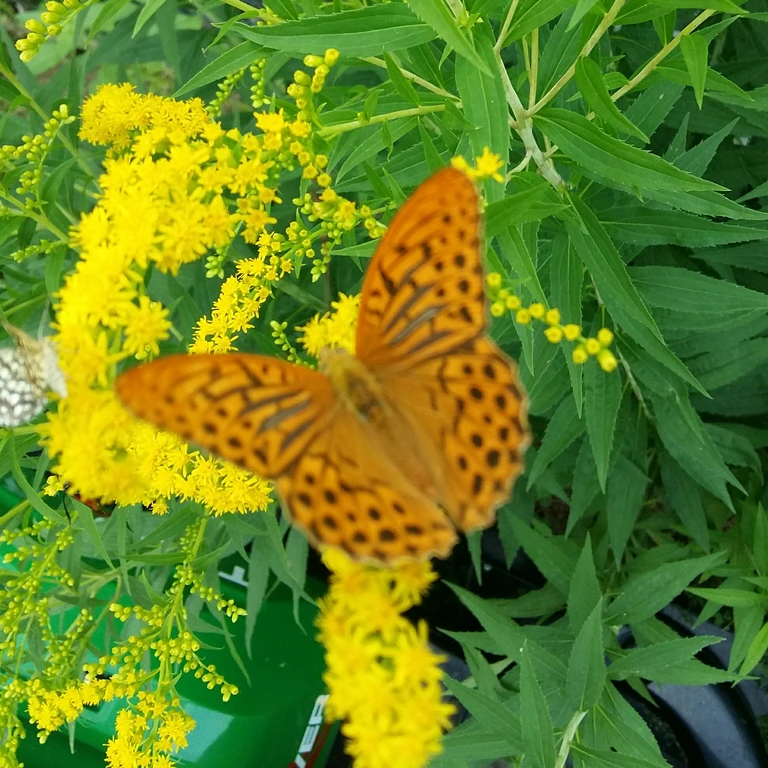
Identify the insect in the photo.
Argynnis paphia
